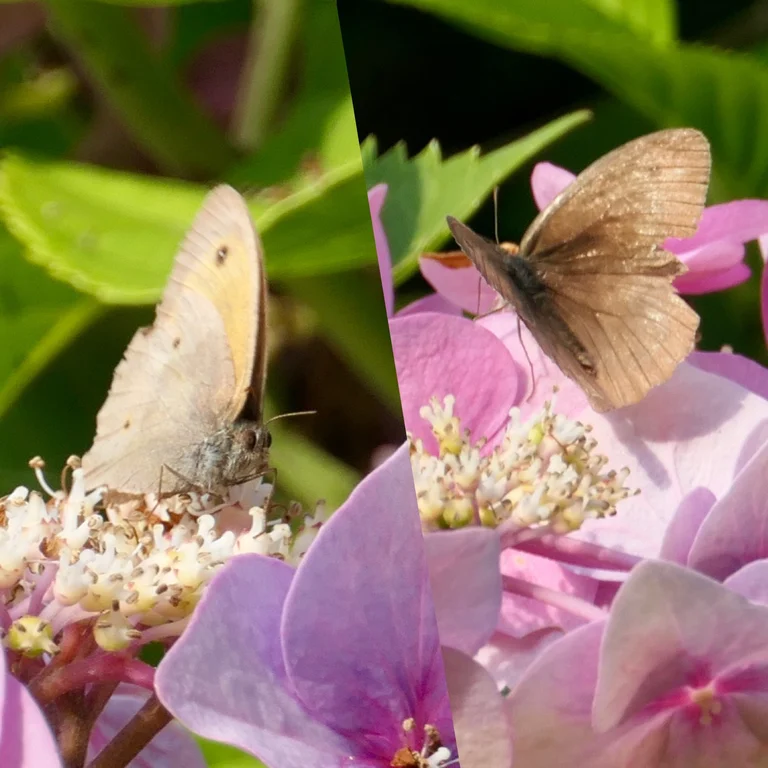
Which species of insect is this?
Maniola jurtina
